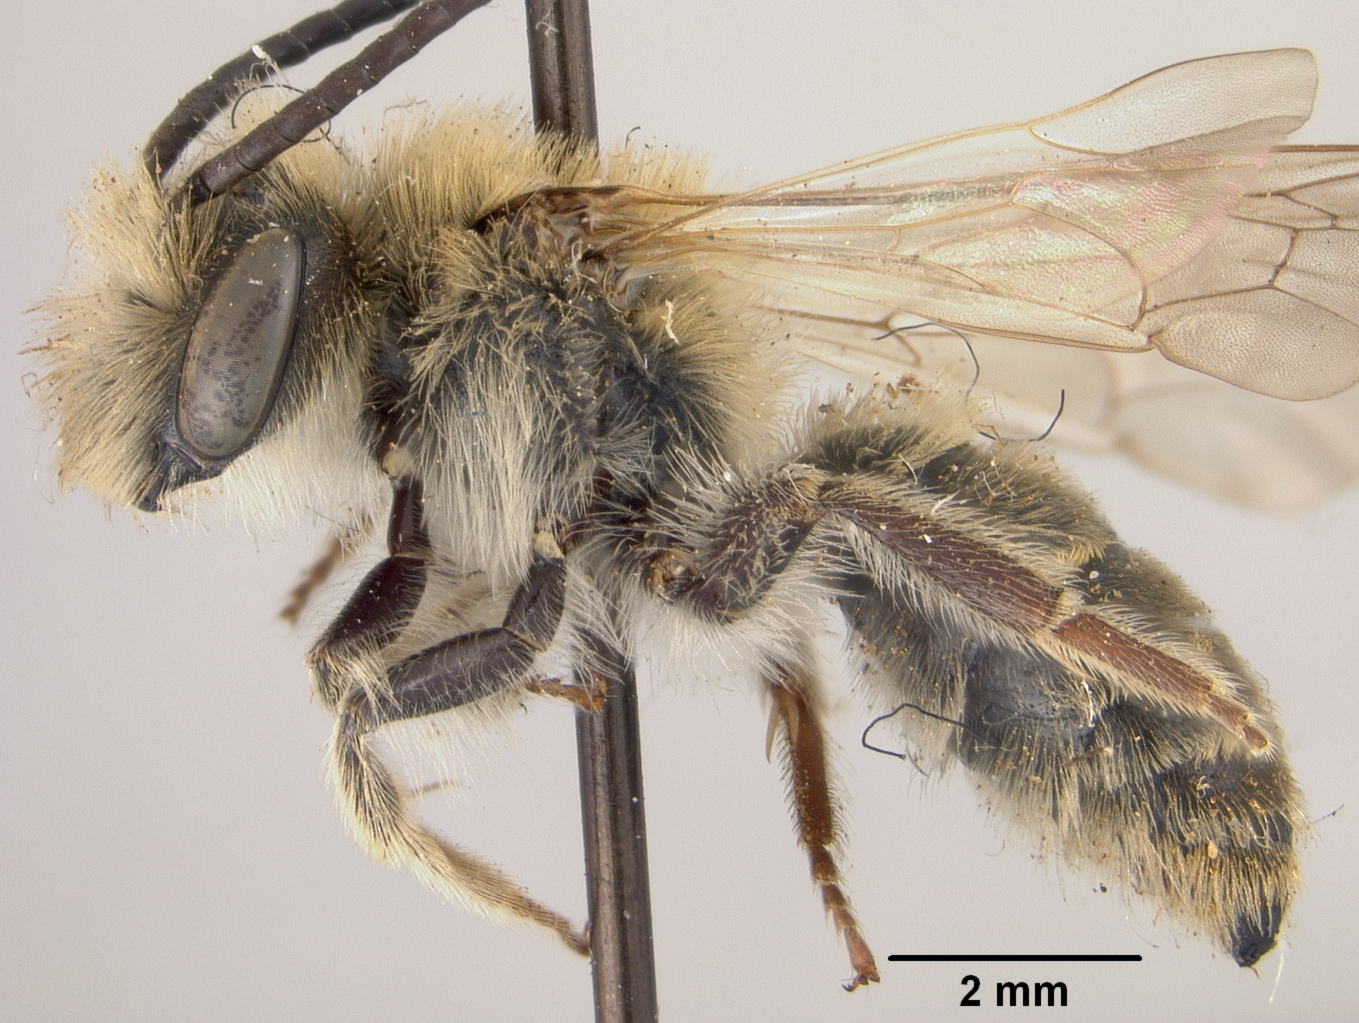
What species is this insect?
Andrena winkleyi
